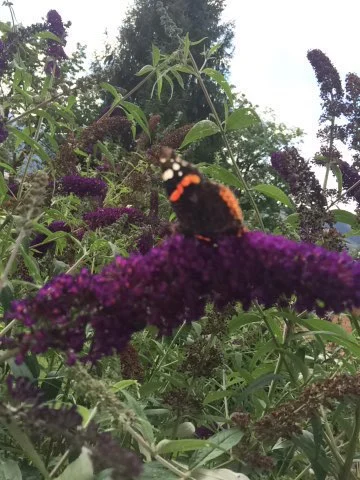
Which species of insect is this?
Vanessa atalanta
